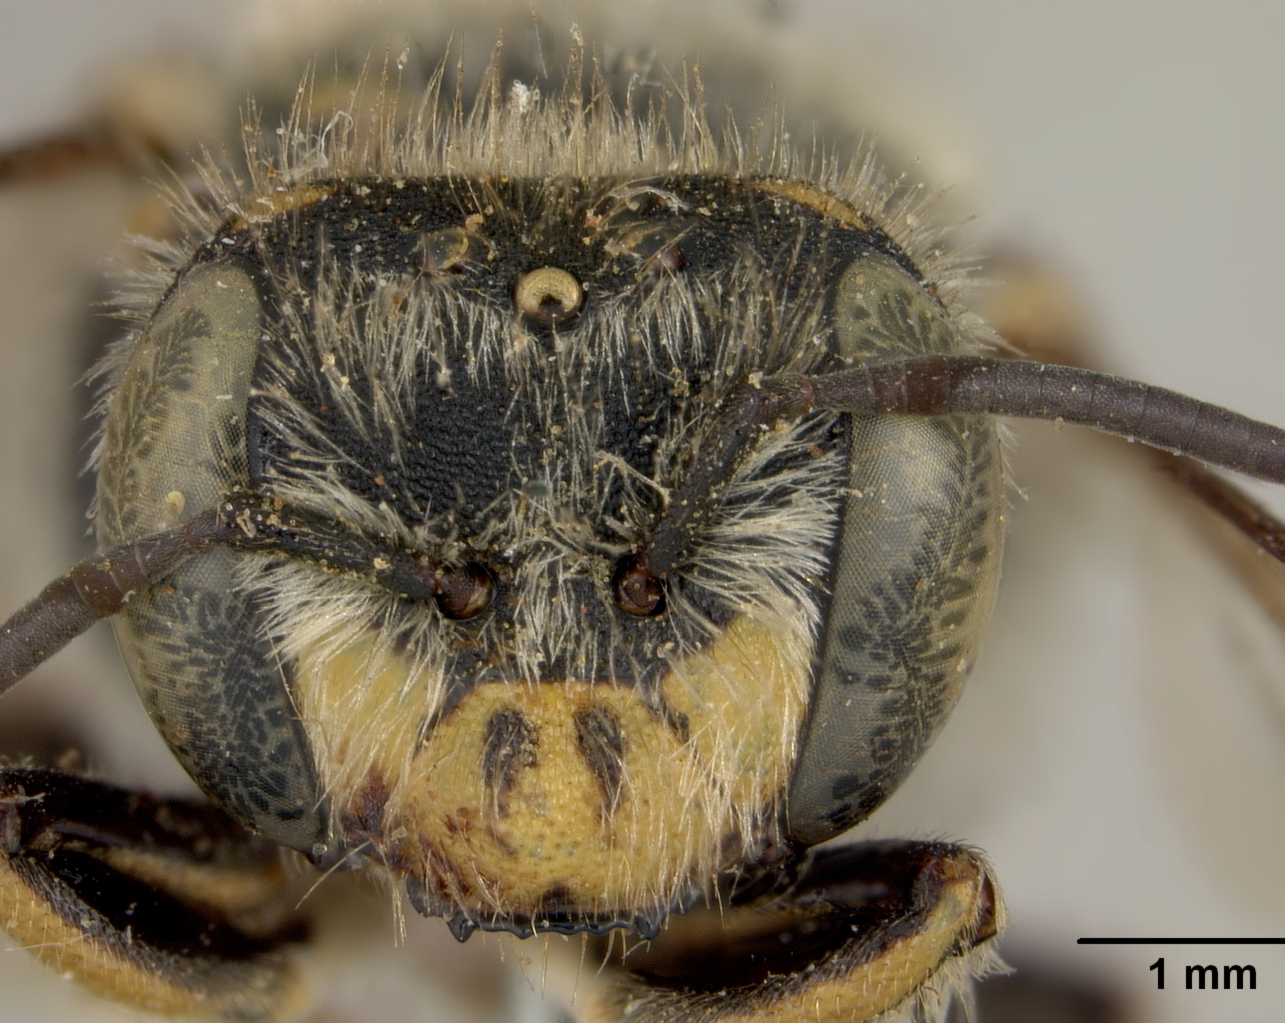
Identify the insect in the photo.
Anthidium angelarum
